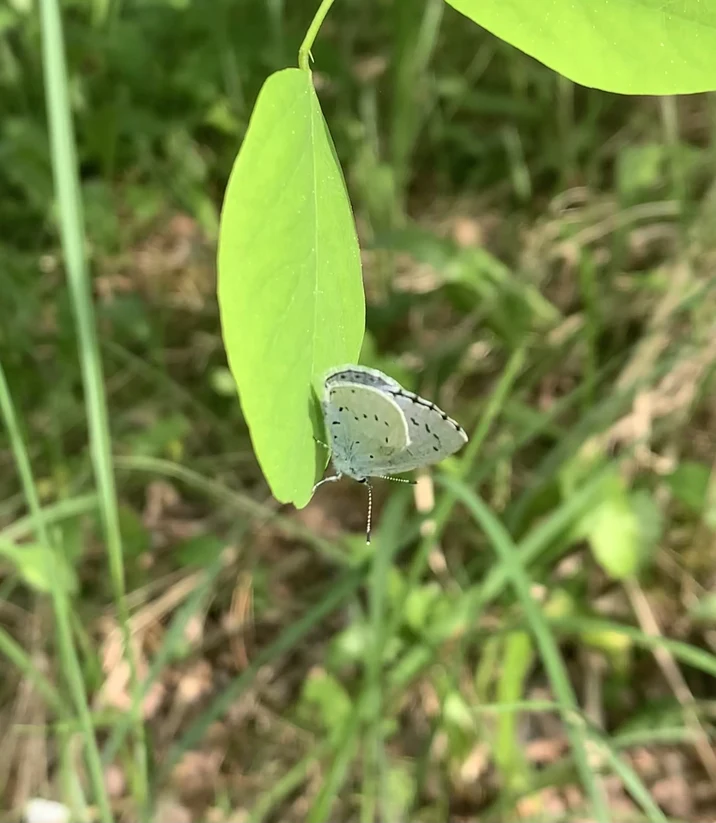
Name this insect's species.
Celastrina argiolus
